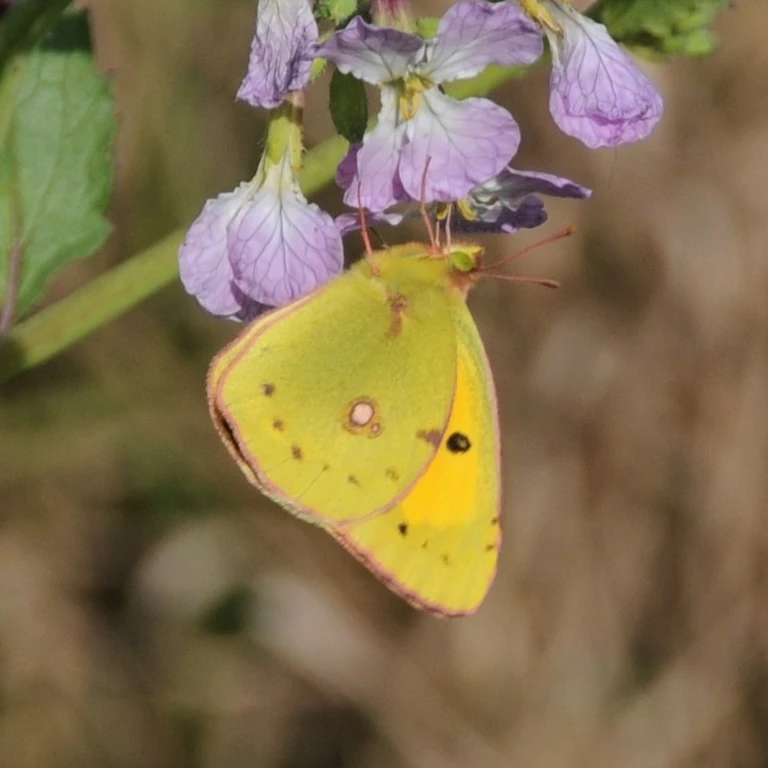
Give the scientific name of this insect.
Colias croceus
